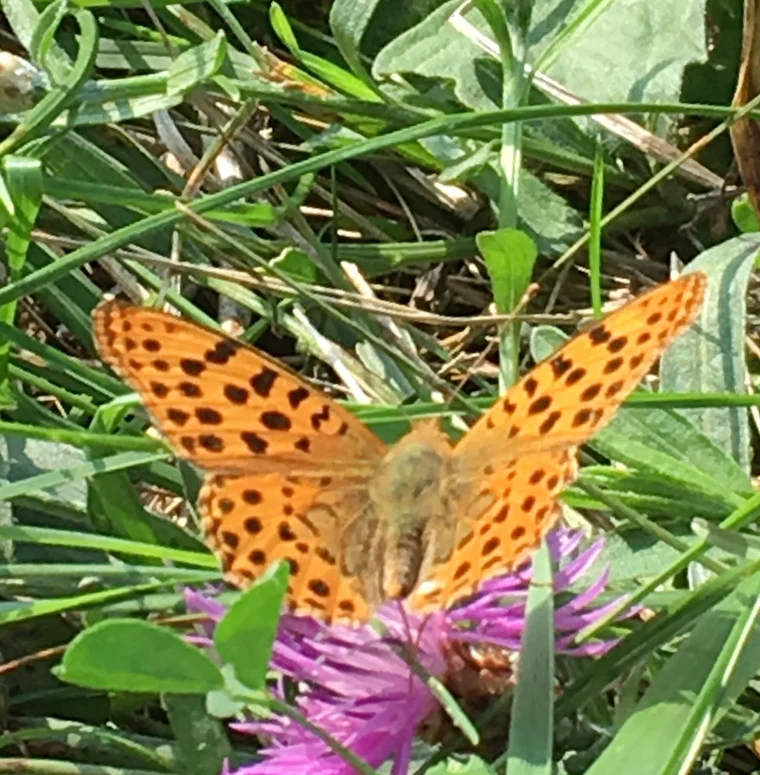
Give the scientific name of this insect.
Issoria lathonia
